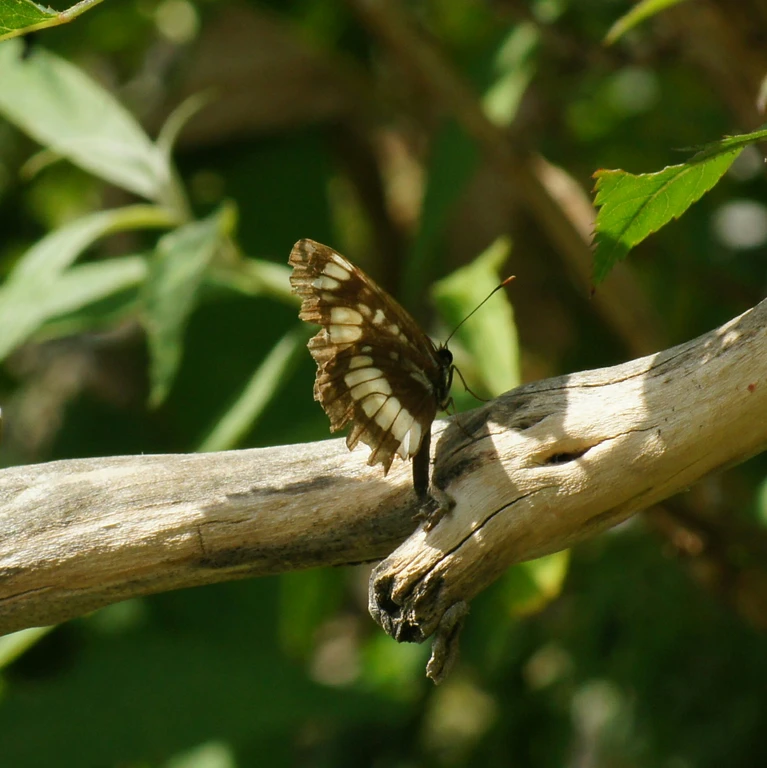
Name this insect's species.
Neptis rivularis
